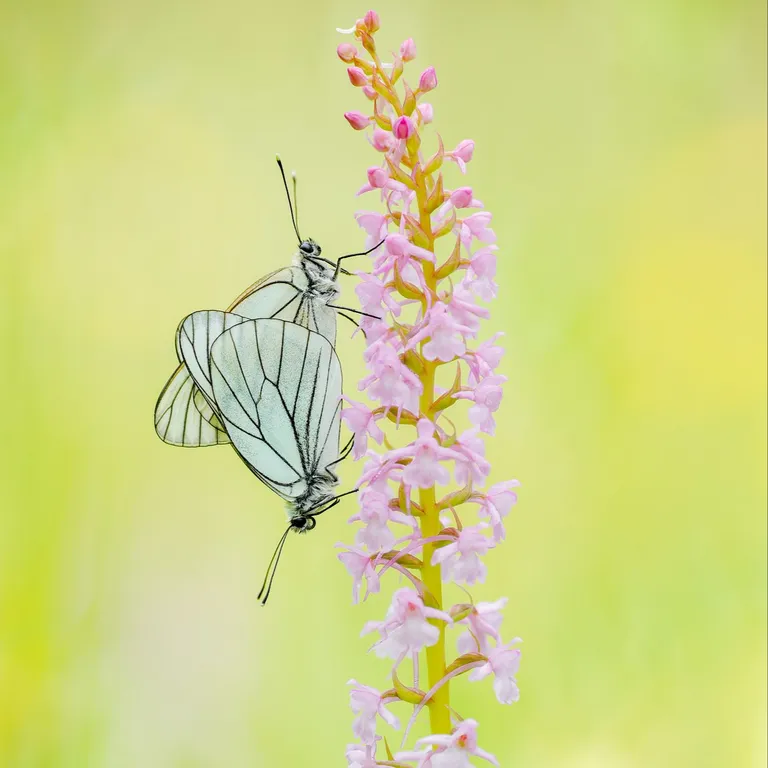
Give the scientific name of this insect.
Aporia crataegi
